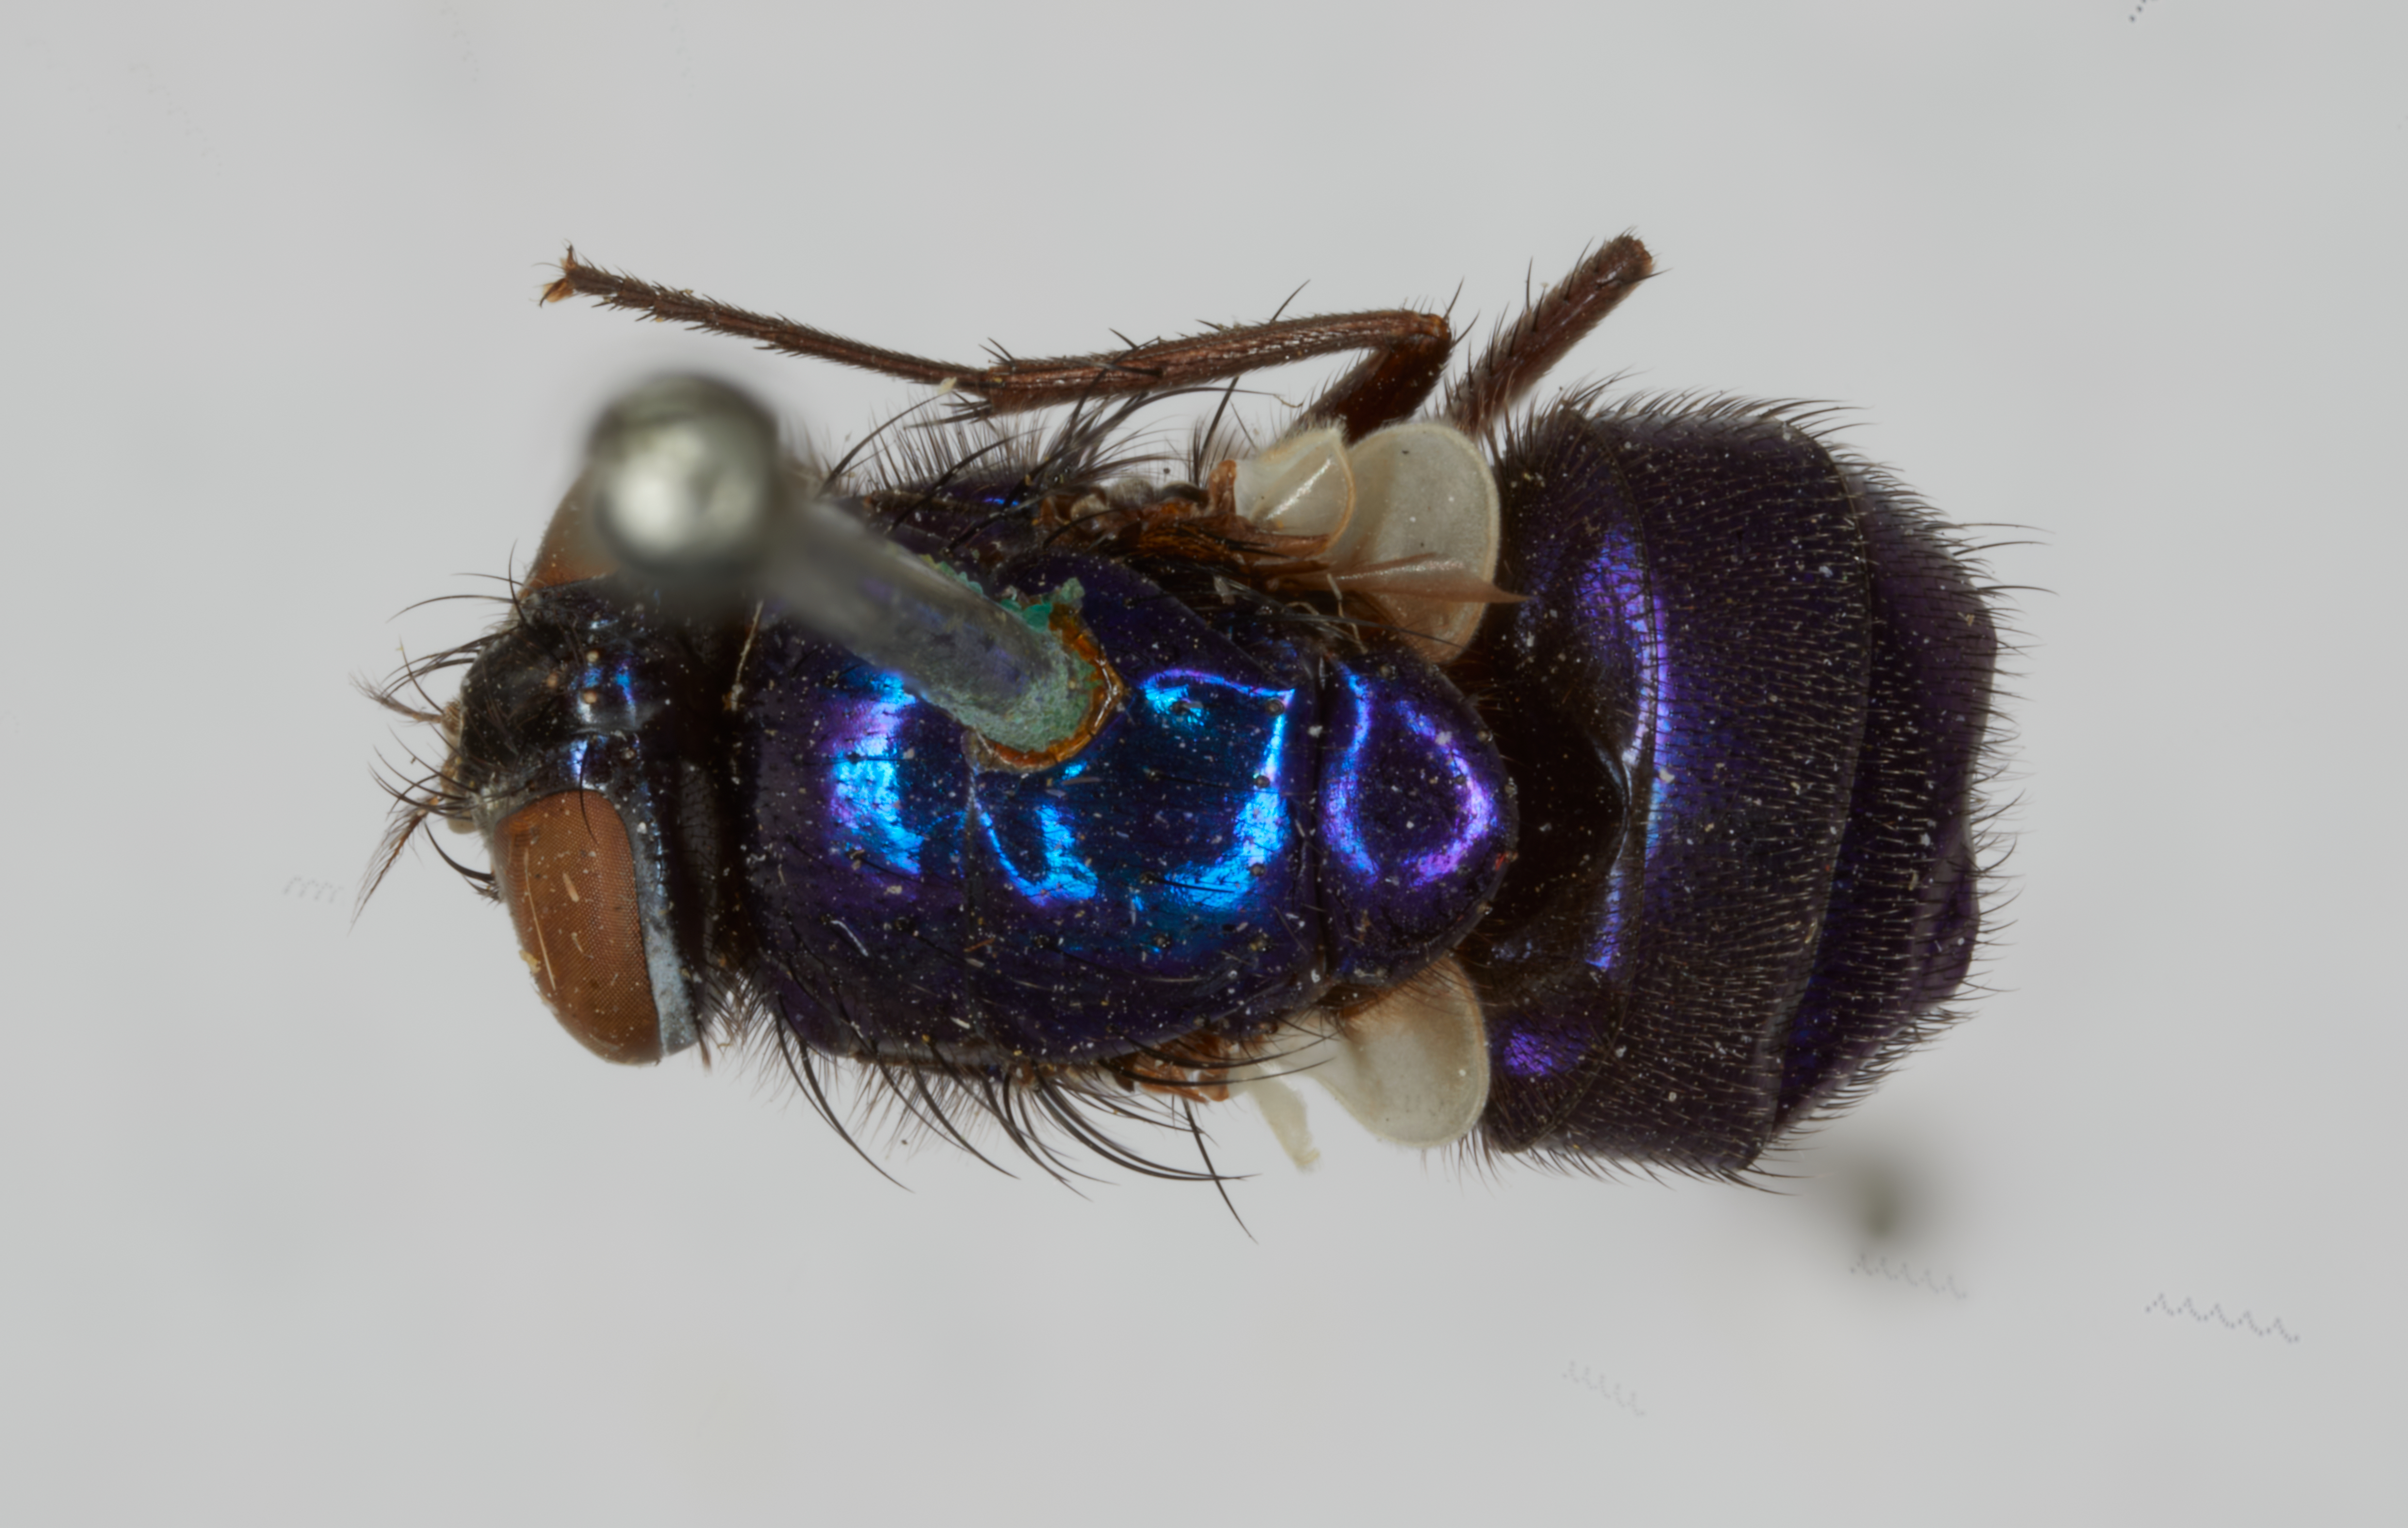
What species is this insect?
Lucilia illustris (also Lucilia purpurea)
